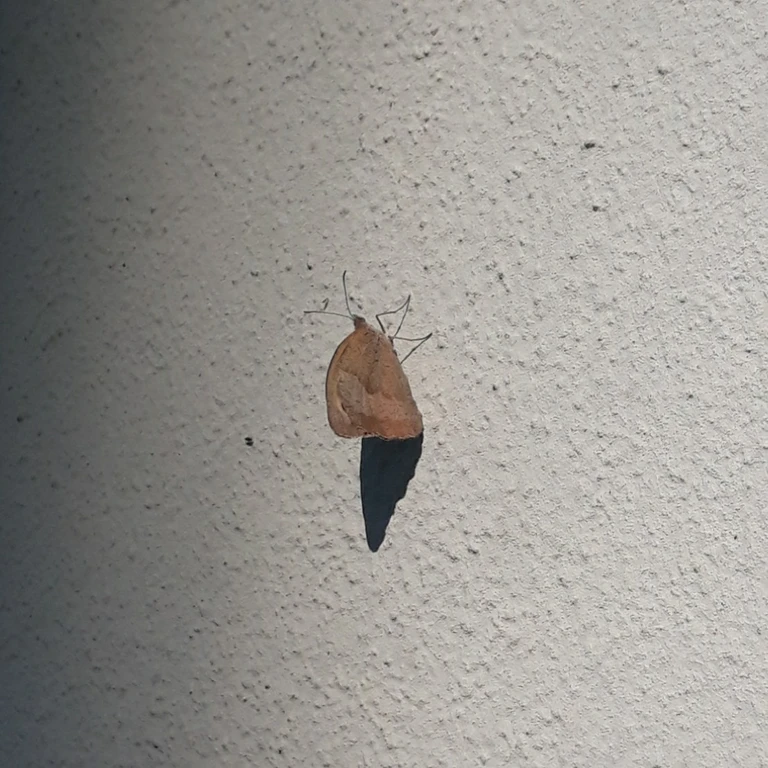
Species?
Maniola jurtina
